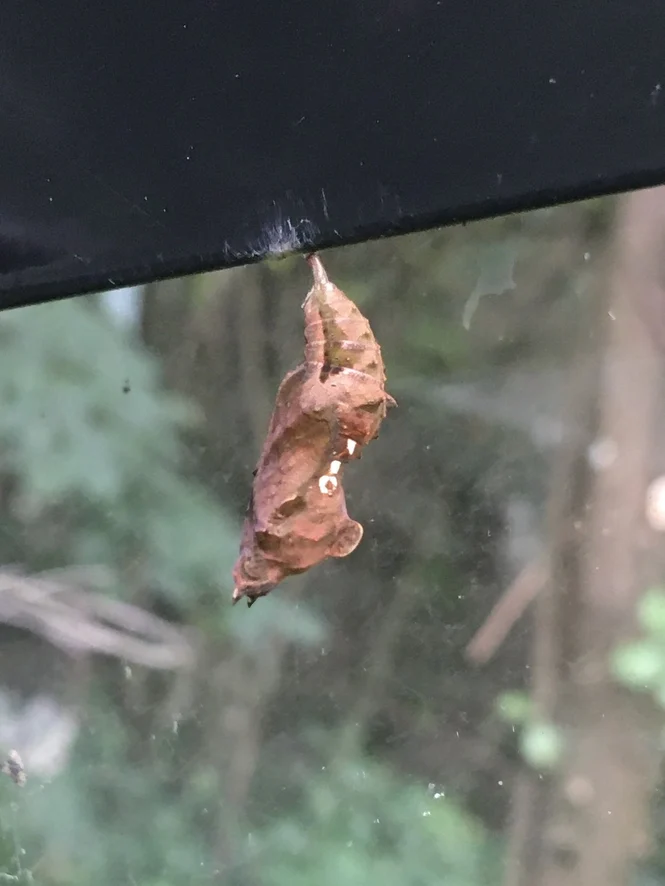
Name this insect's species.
Polygonia c-album
